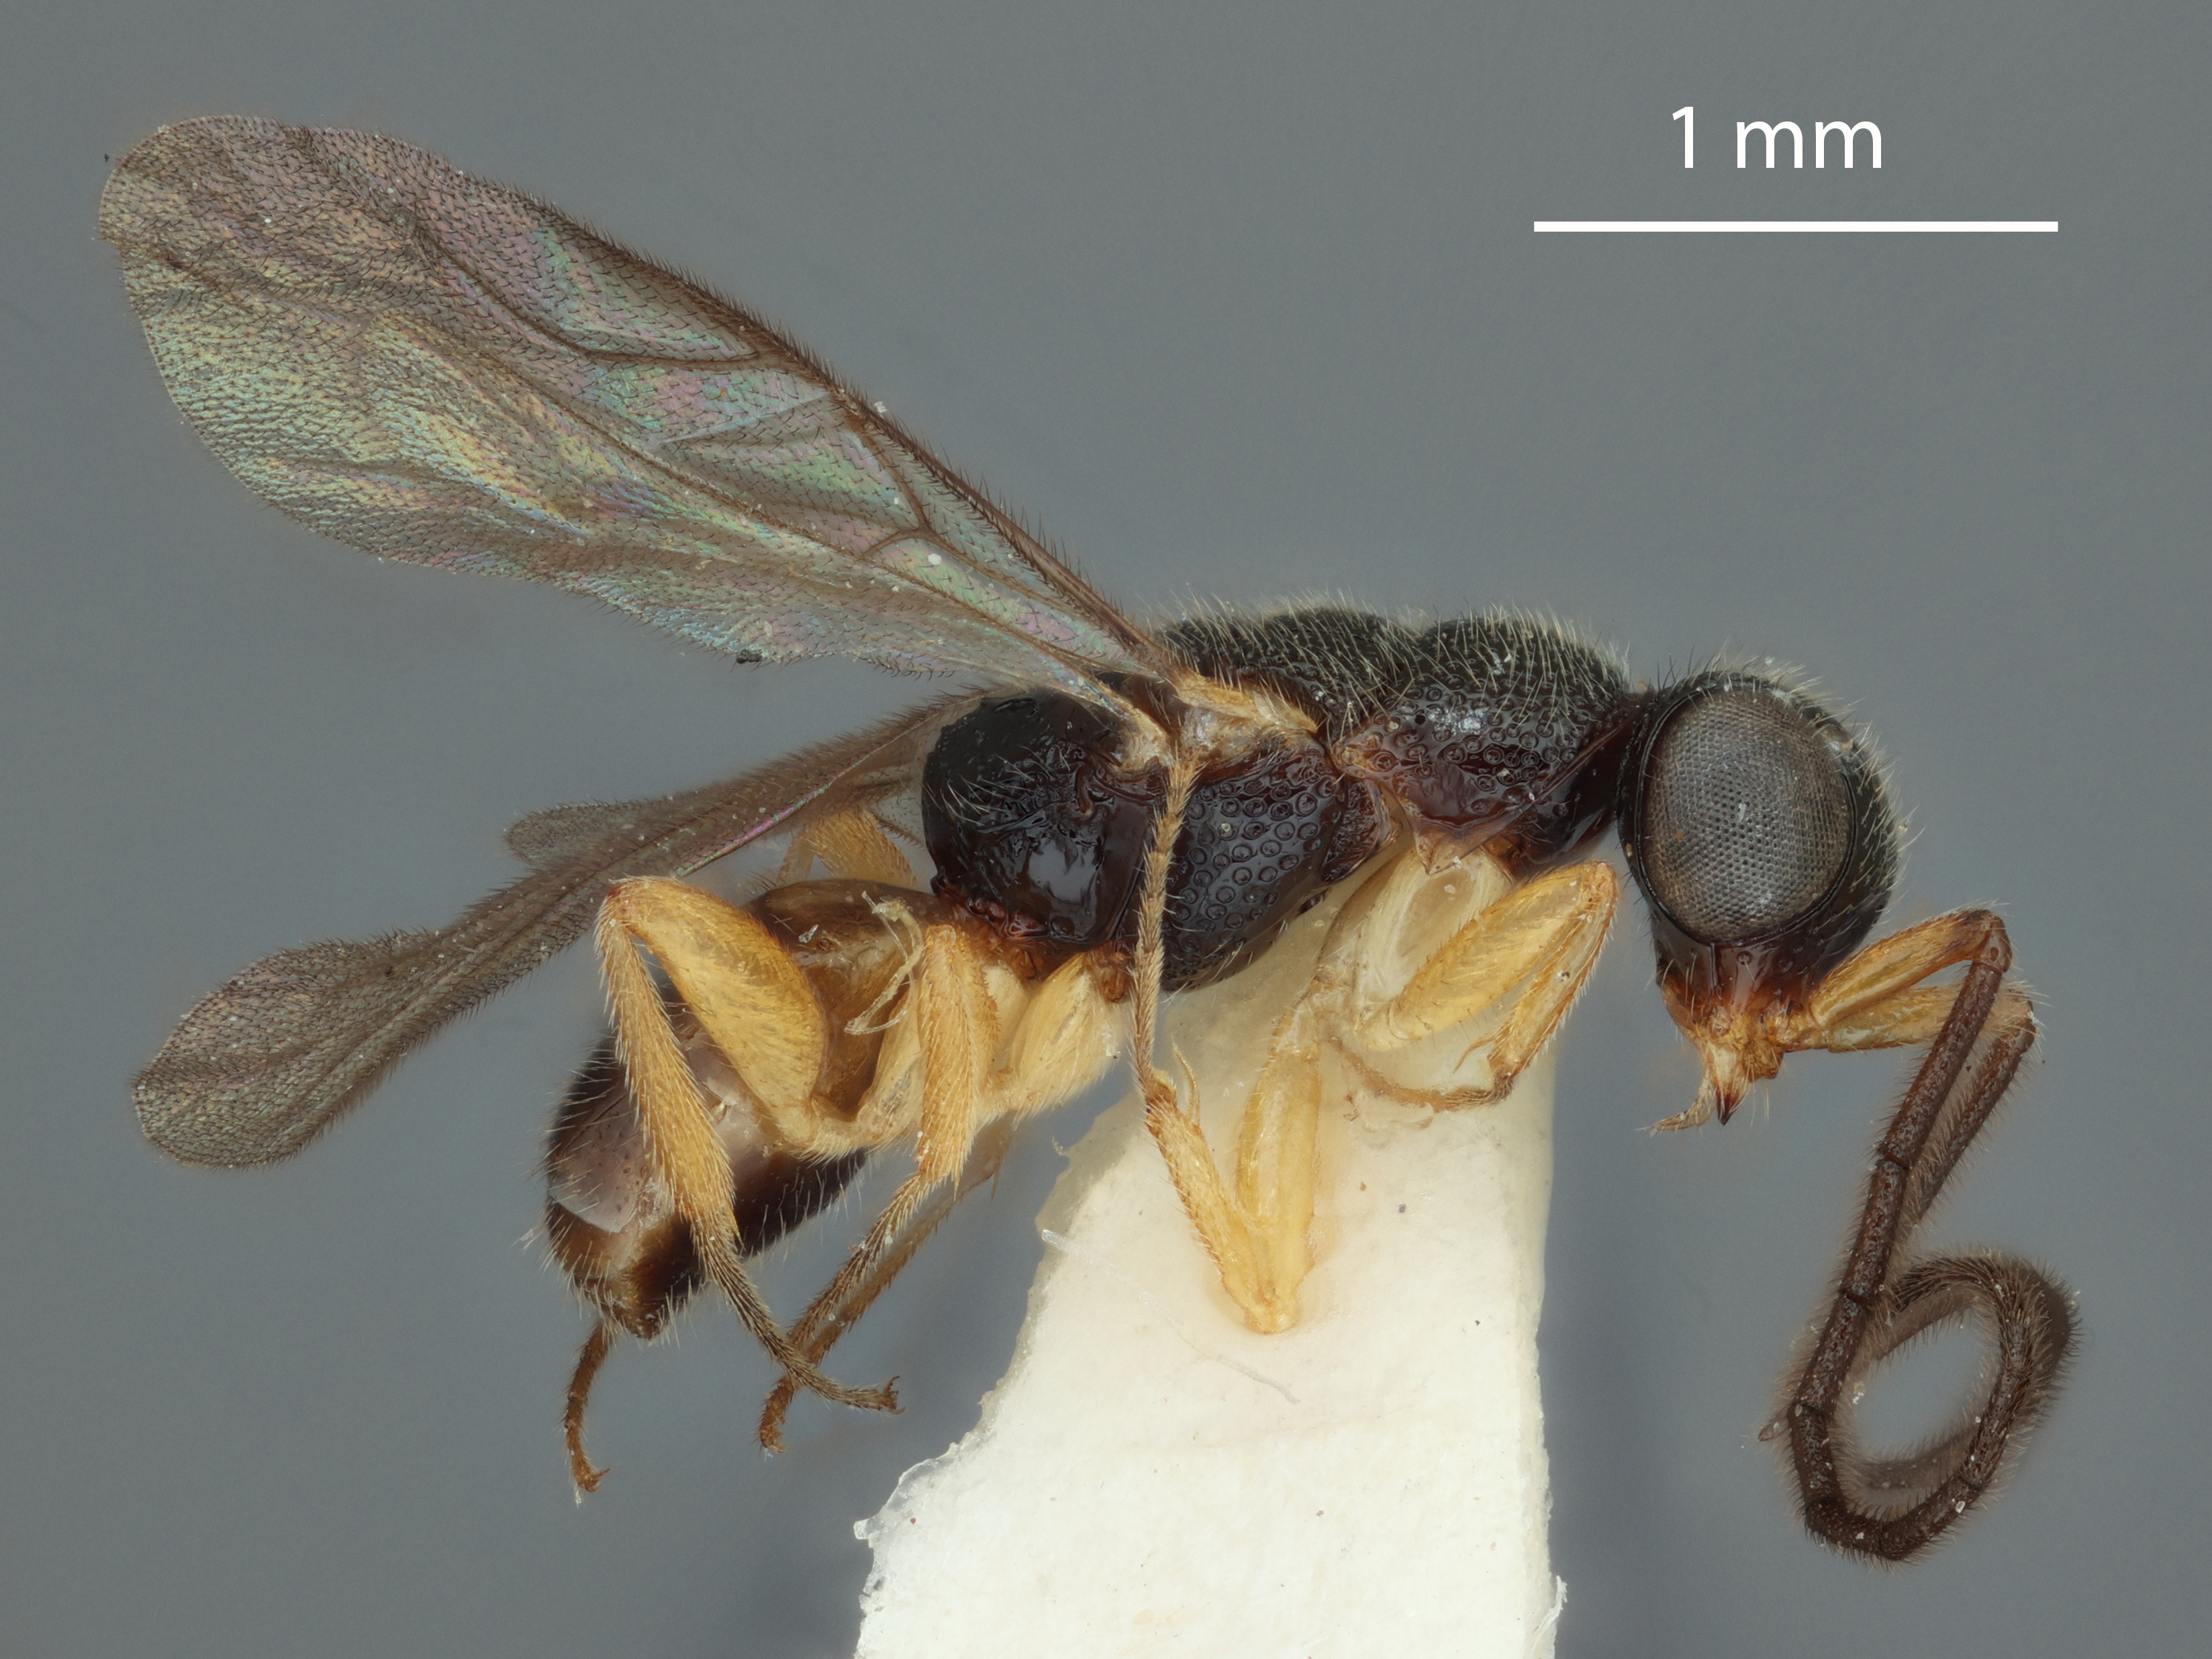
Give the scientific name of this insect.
Saltasega distorta
